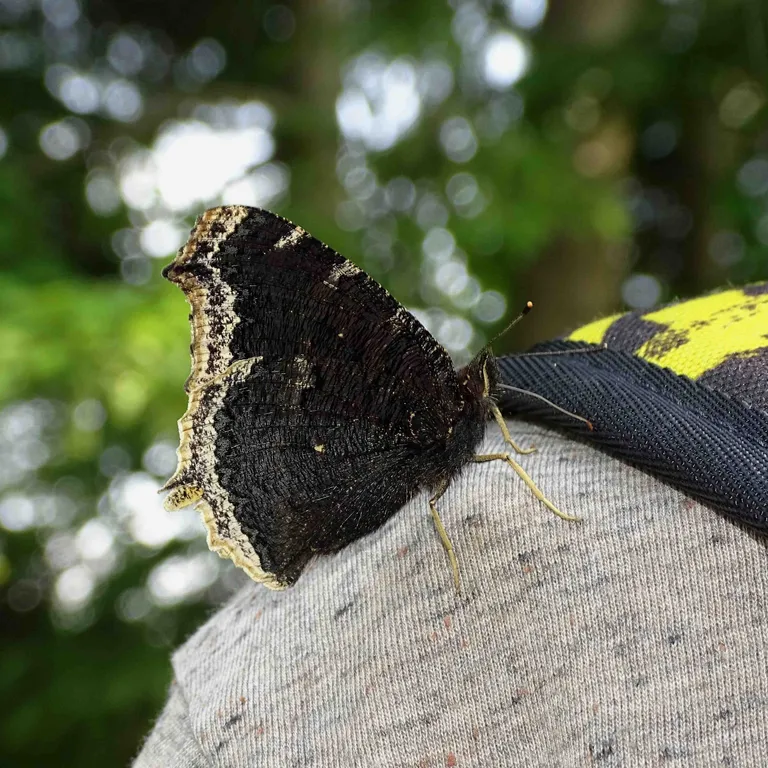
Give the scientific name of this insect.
Nymphalis antiopa
